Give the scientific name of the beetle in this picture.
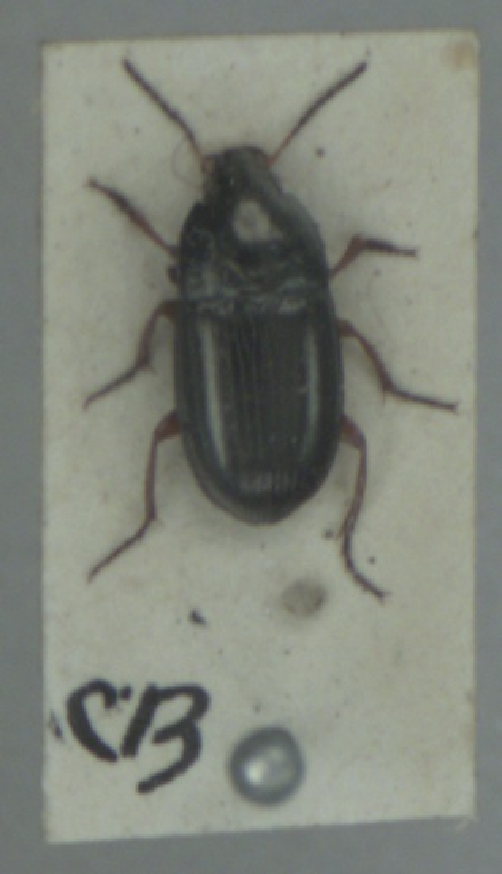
Amara familiaris
